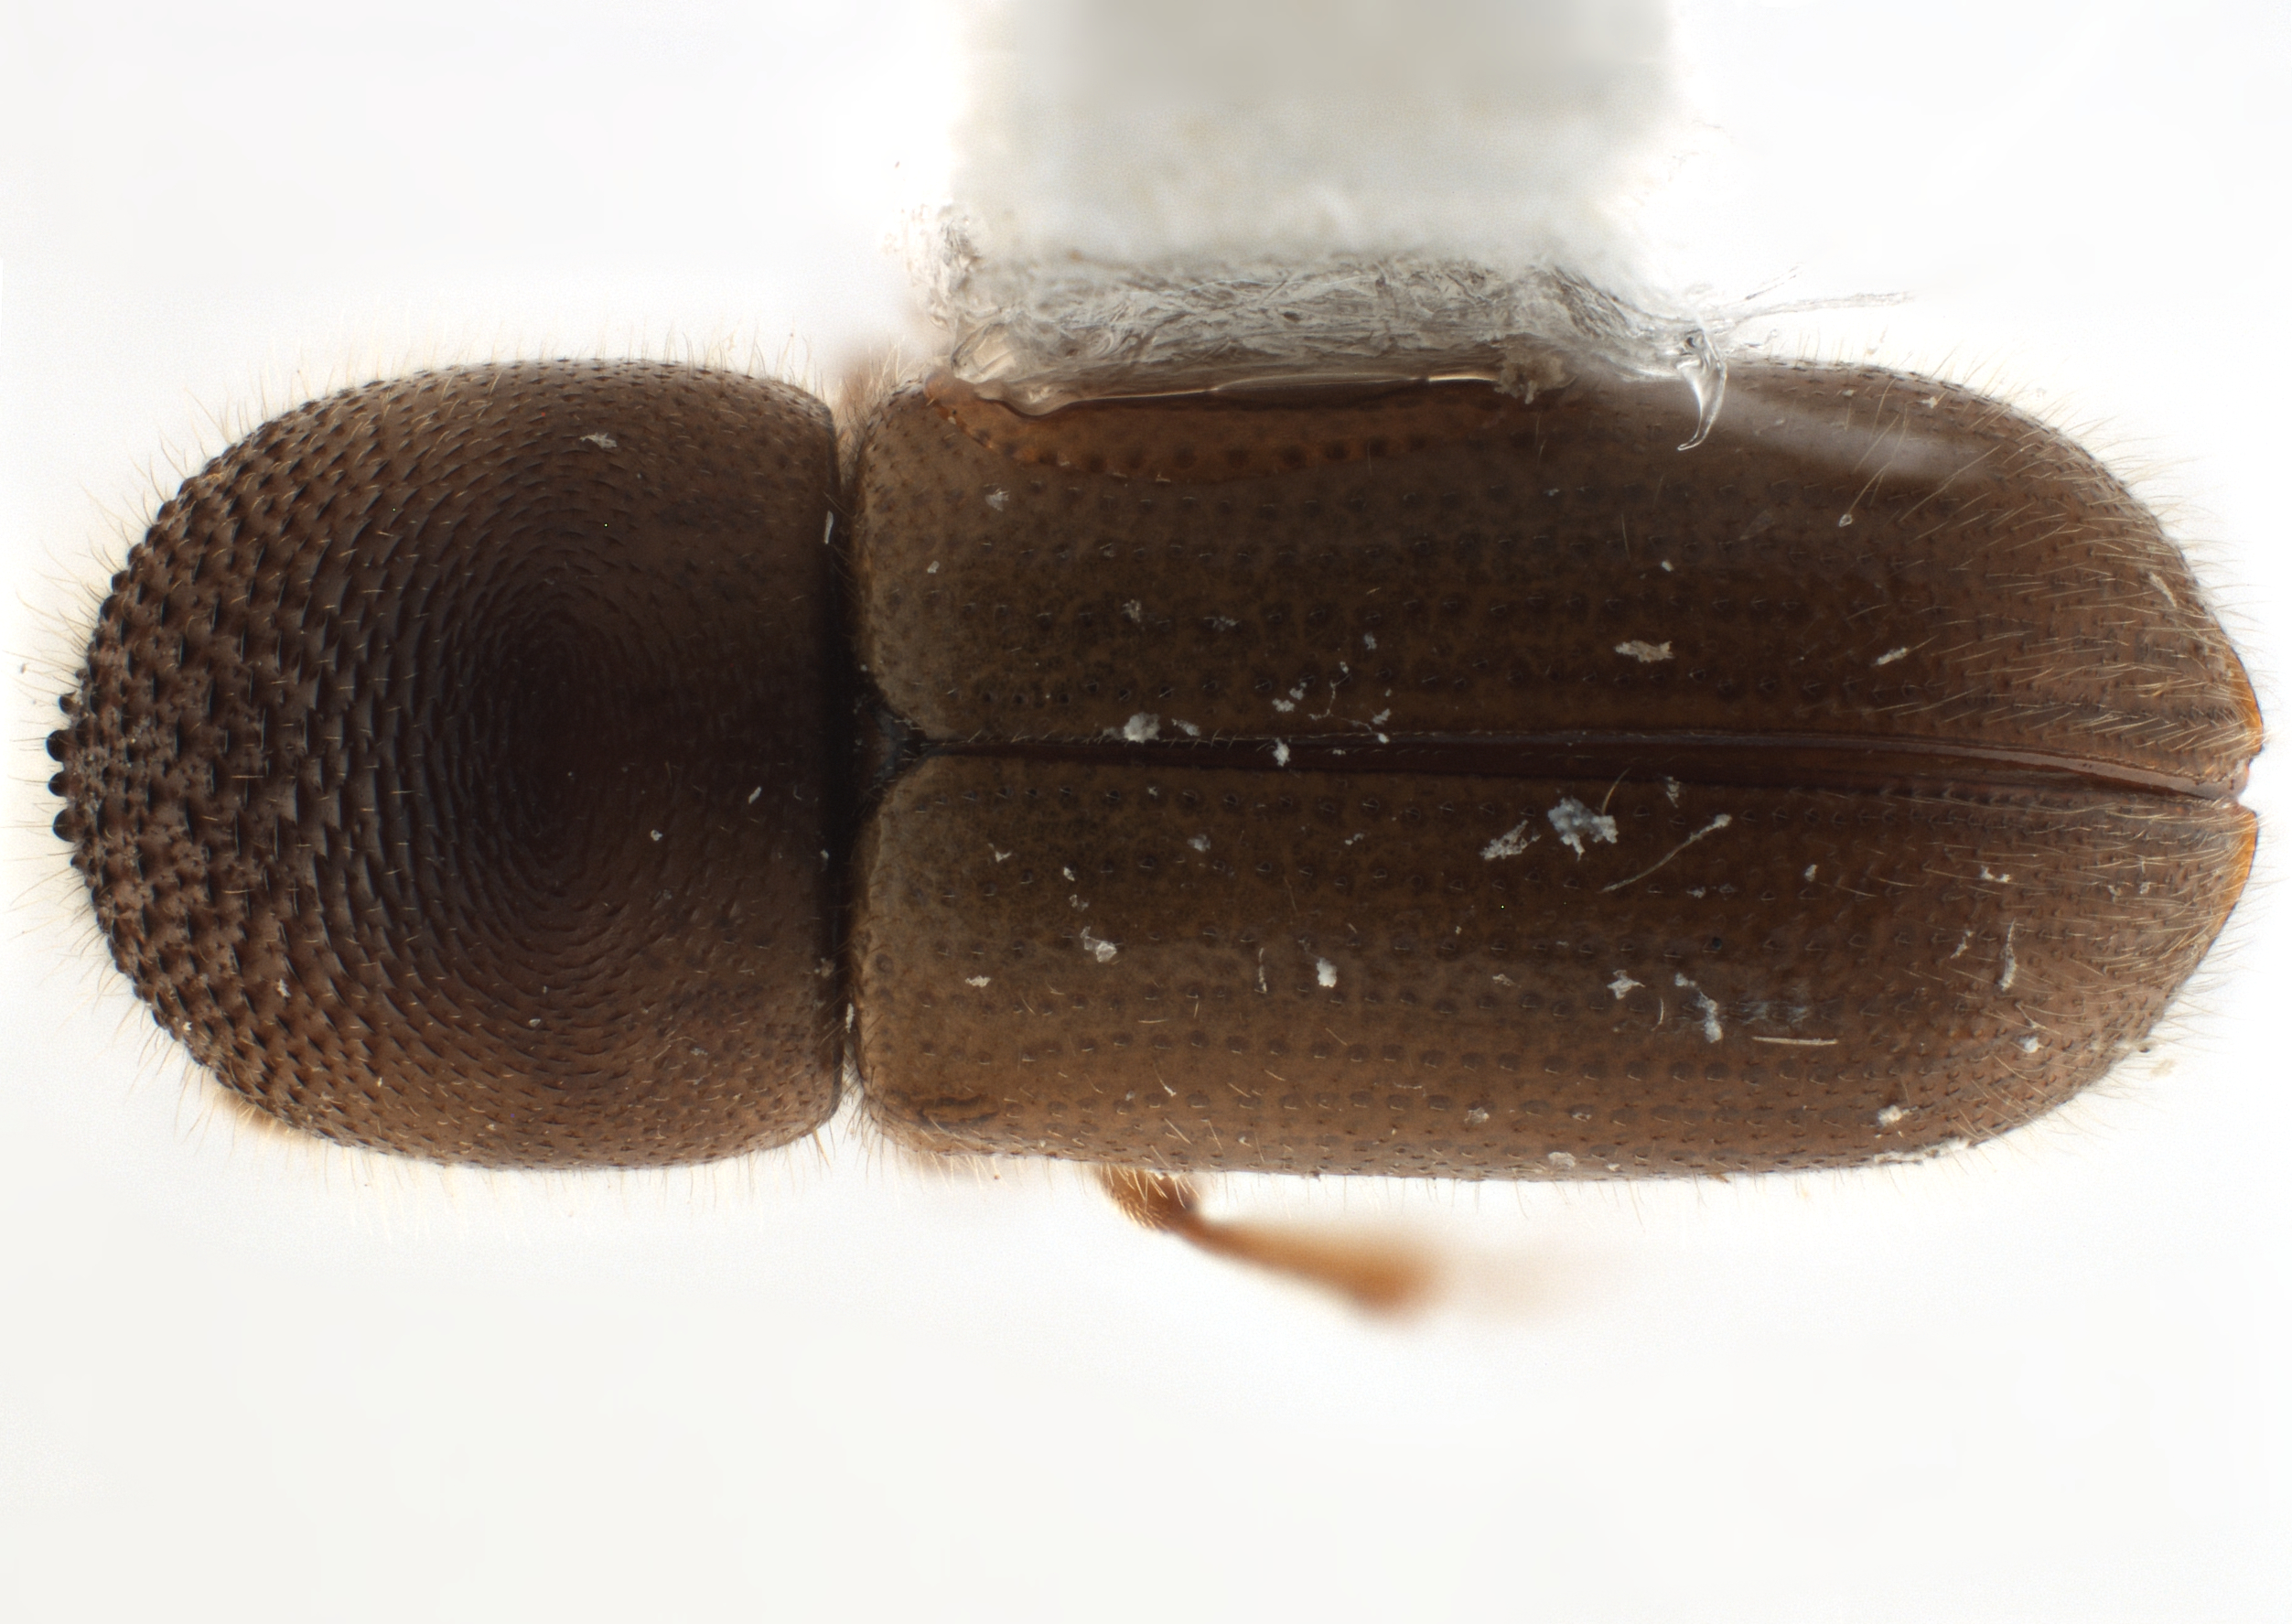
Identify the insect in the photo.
Xyloterinus politus
